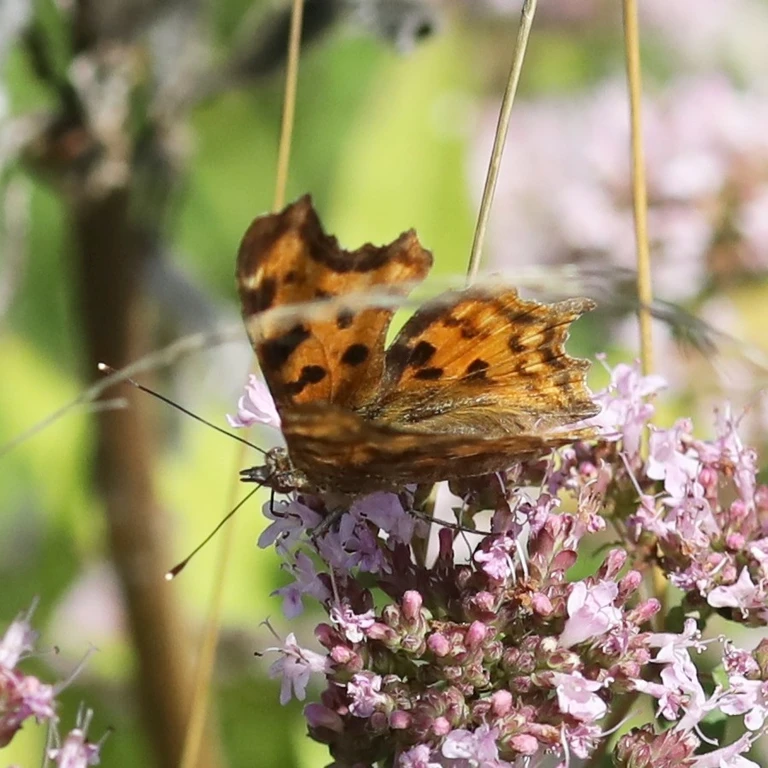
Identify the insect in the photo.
Polygonia c-album
